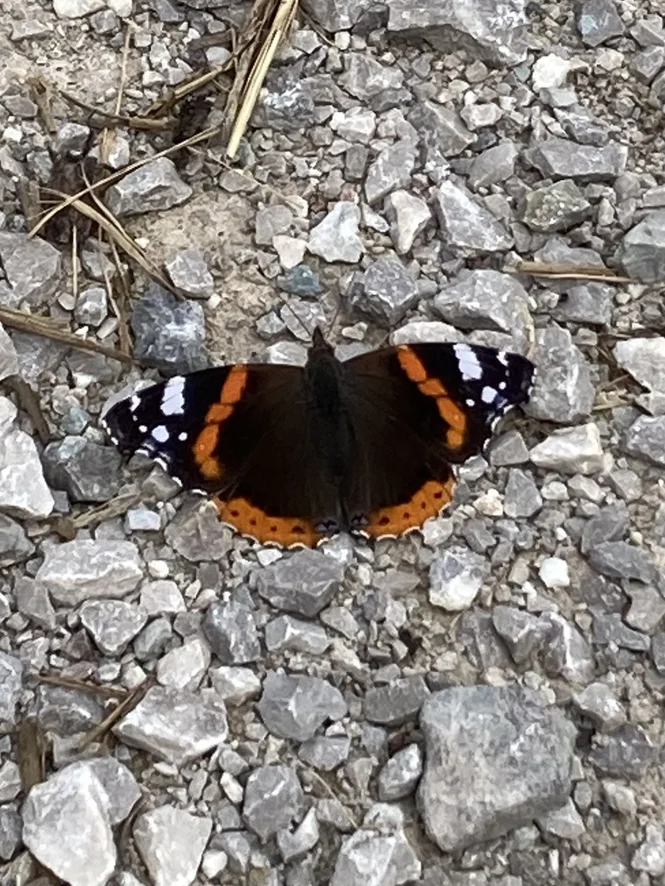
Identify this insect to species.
Vanessa atalanta
